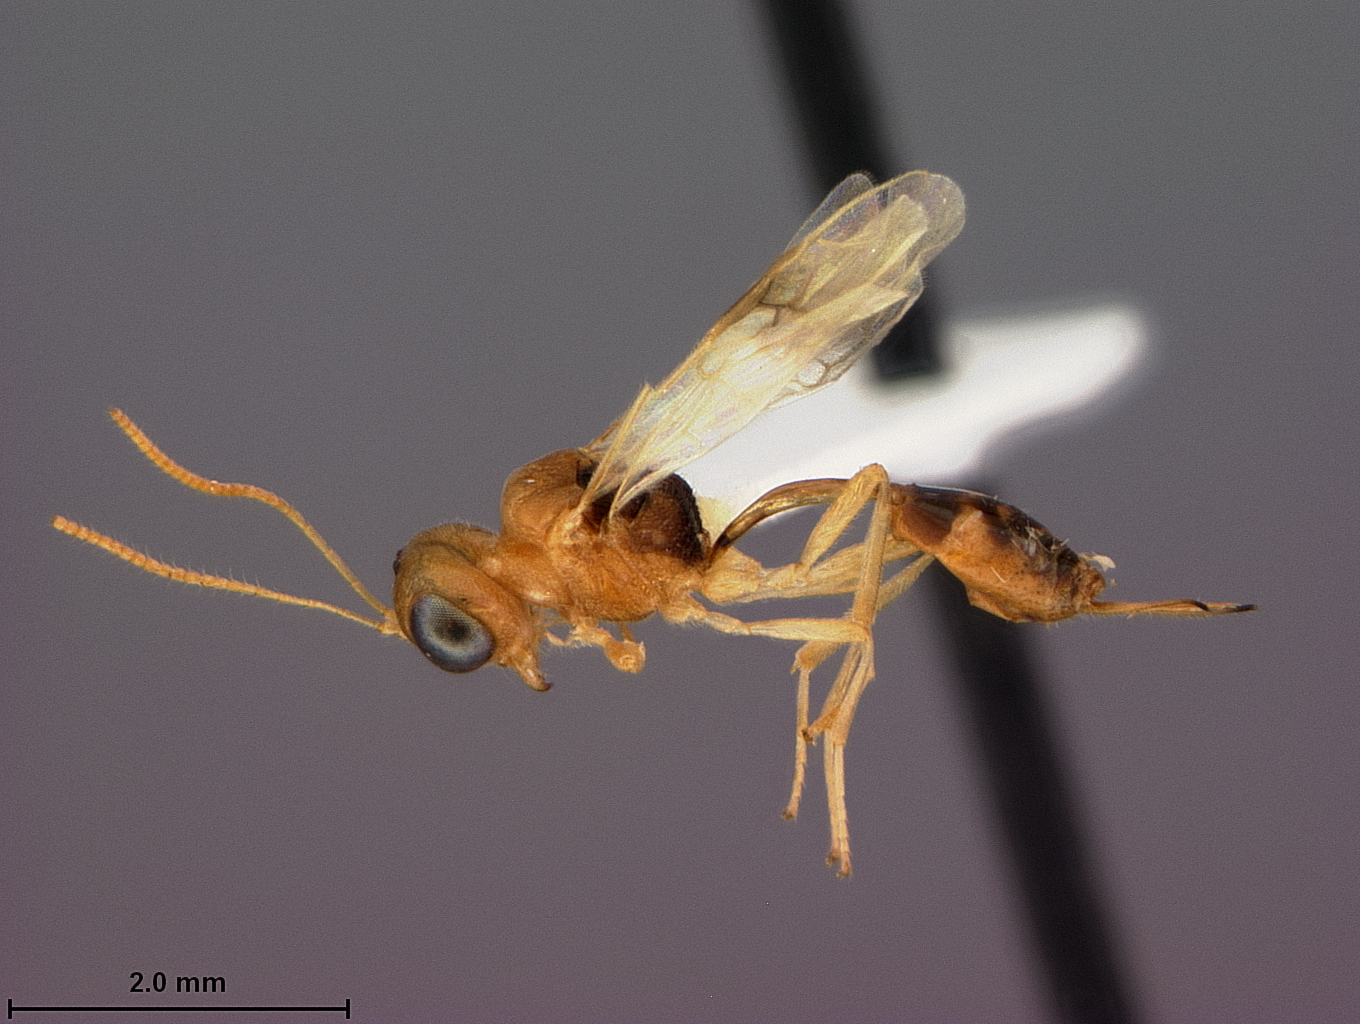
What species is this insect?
Chrysopophthorus tropicalis
